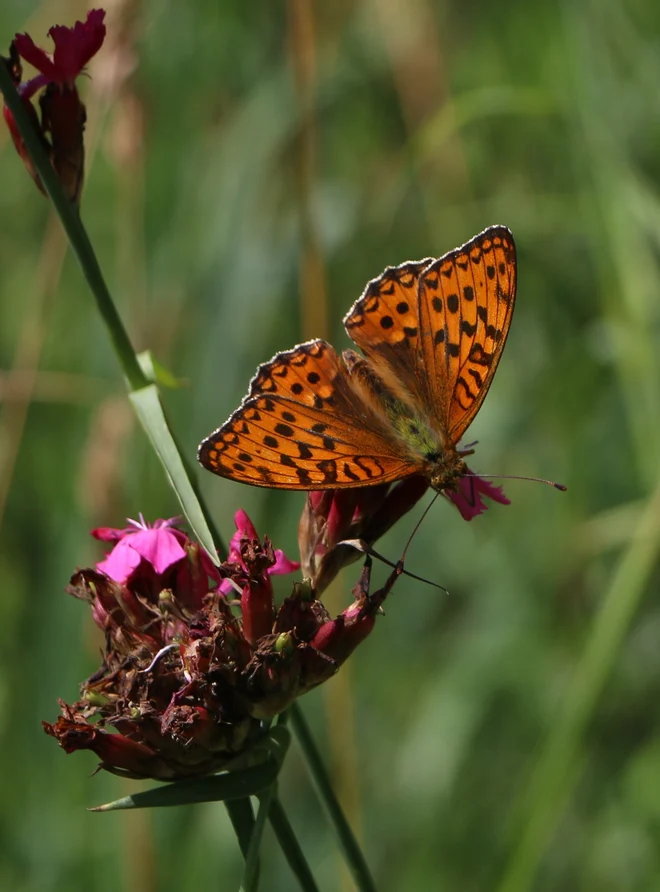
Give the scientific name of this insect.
Fabriciana adippe
